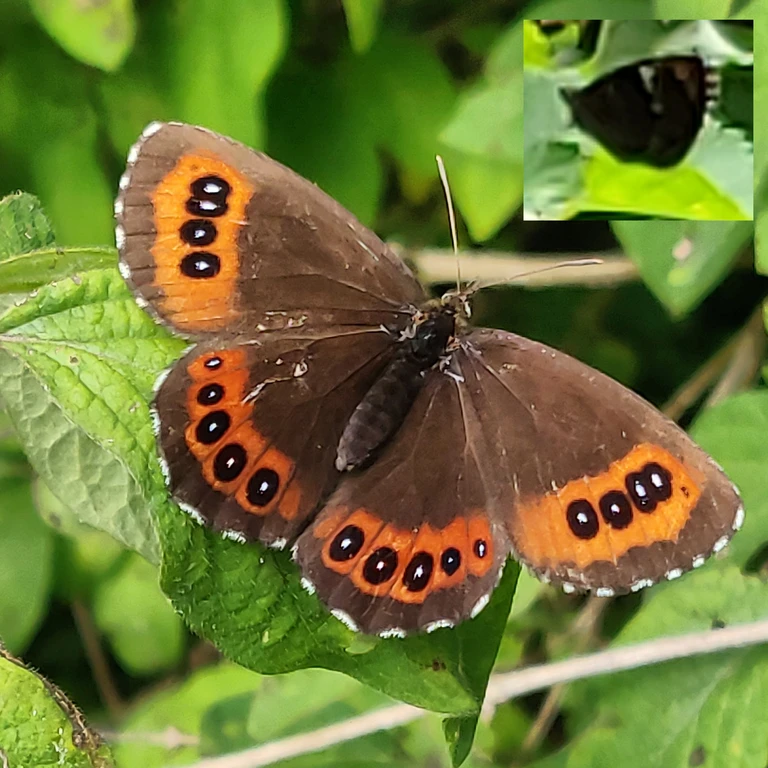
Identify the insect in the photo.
Erebia ligea
